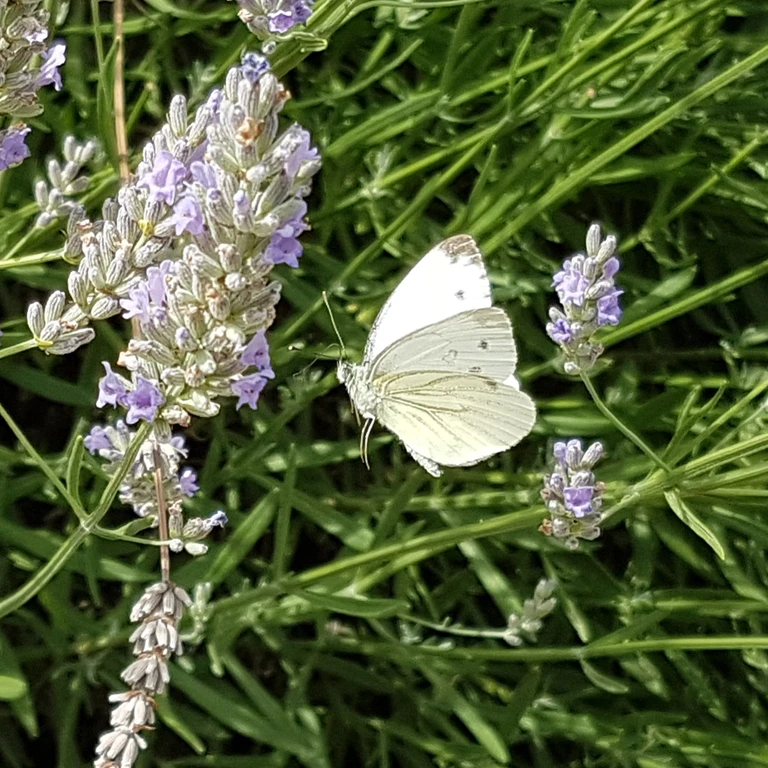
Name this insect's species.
Pieris napi
